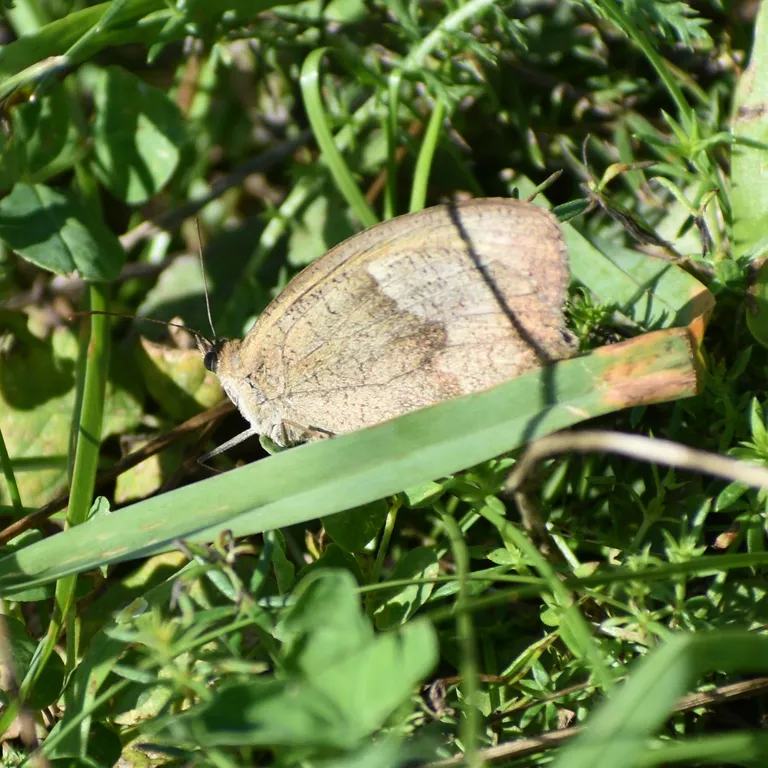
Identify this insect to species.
Maniola jurtina
